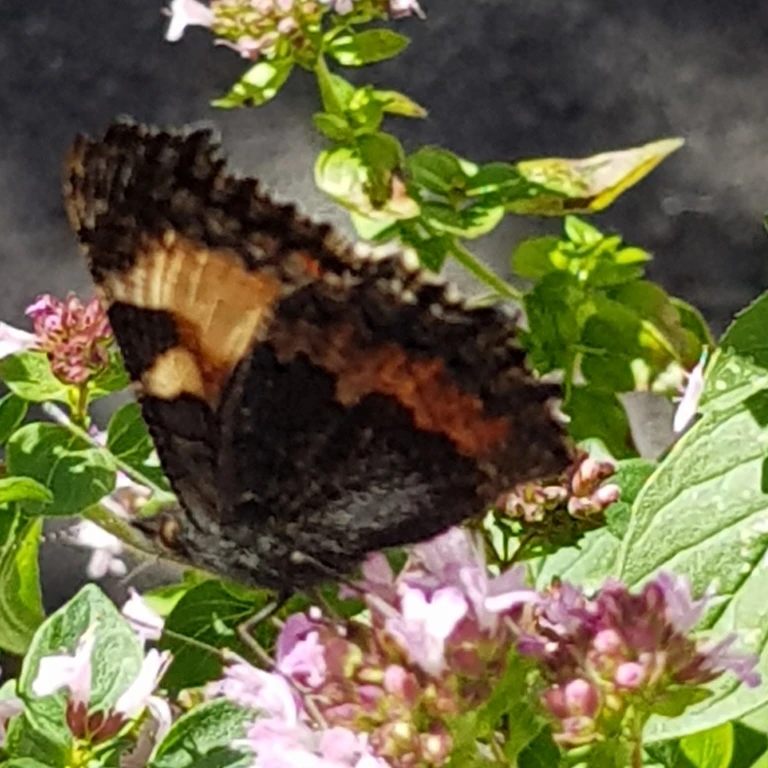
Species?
Aglais urticae
